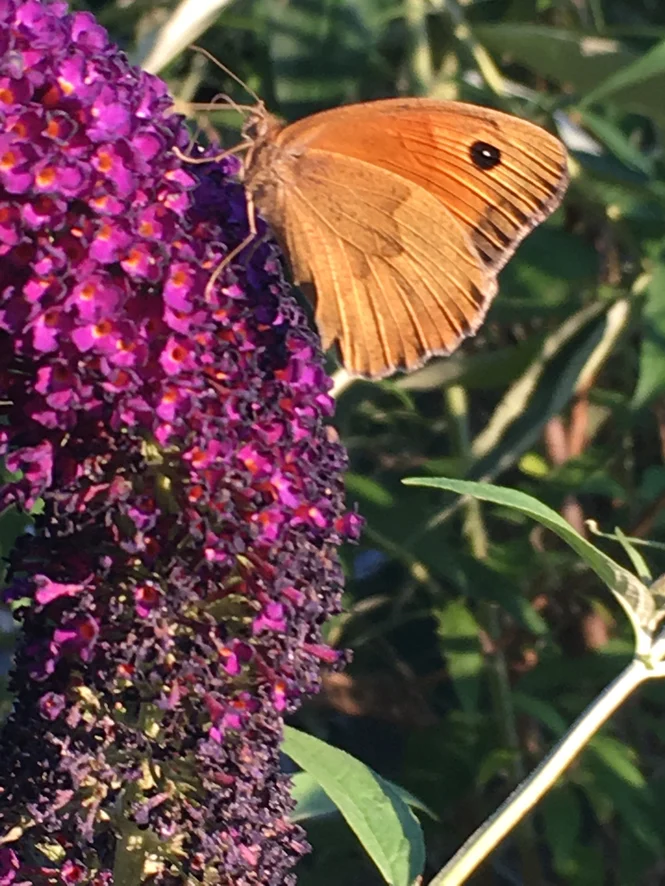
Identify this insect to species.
Maniola jurtina
